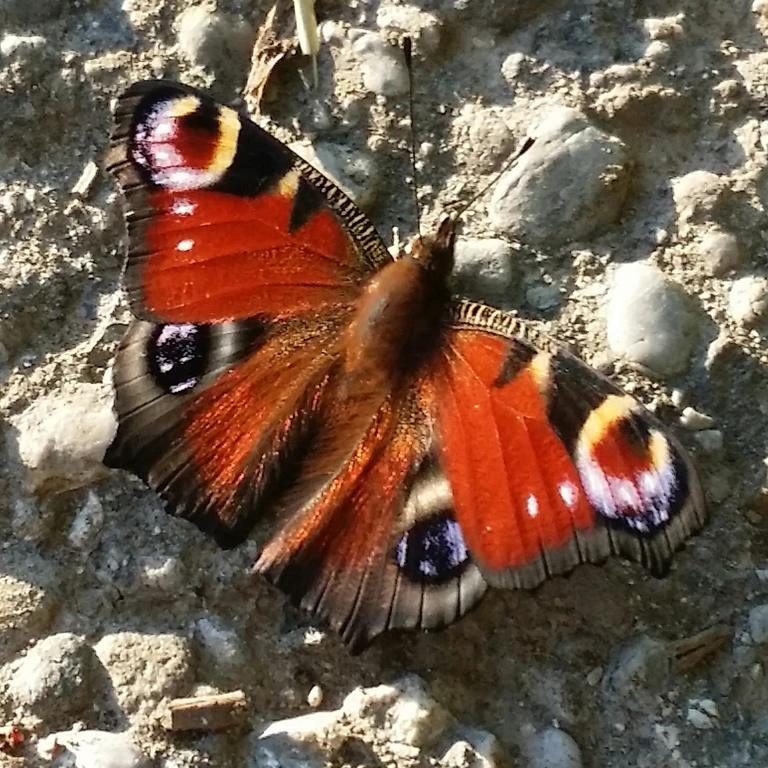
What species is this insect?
Aglais io
